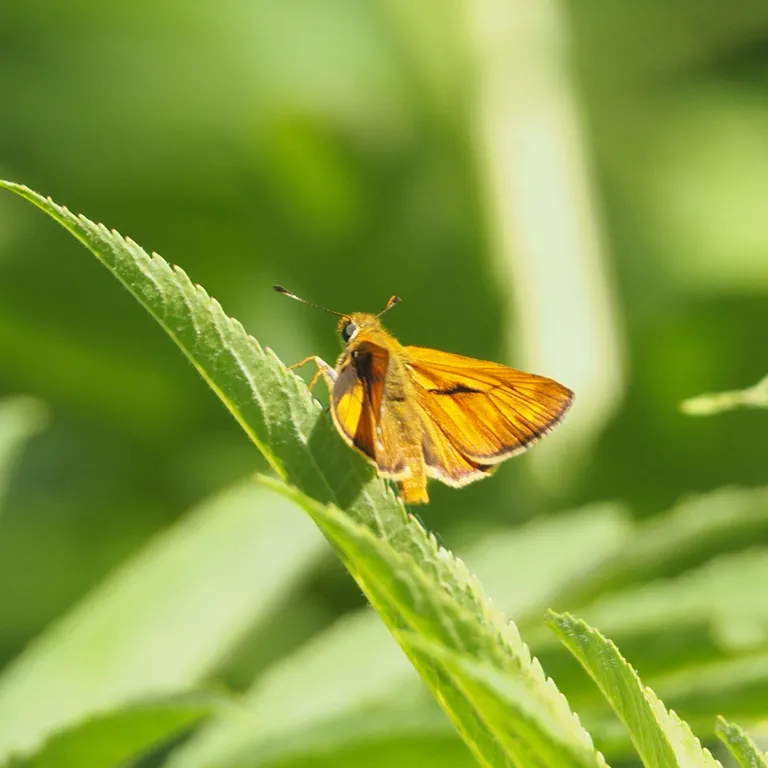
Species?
Ochlodes sylvanus (also Ochlodes venata)
